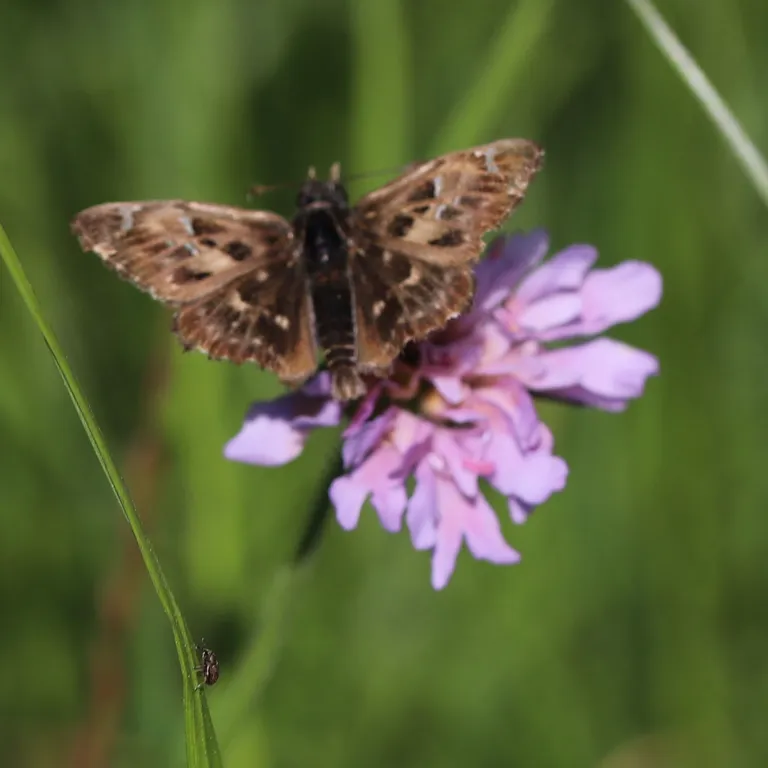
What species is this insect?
Carcharodus alceae
